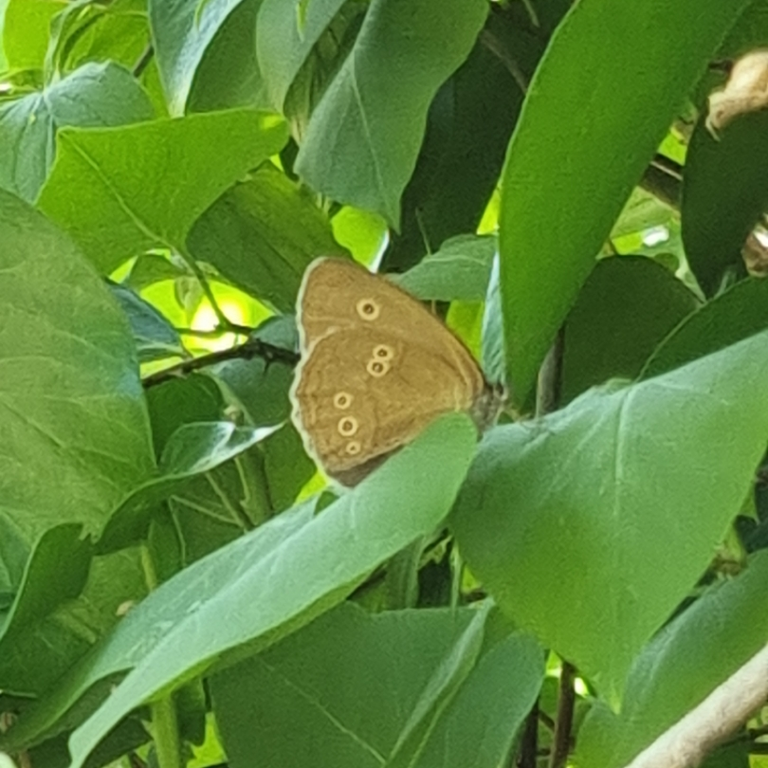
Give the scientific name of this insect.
Aphantopus hyperantus
